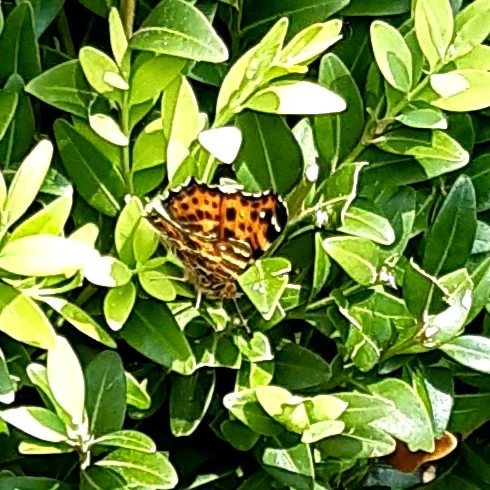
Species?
Araschnia levana
